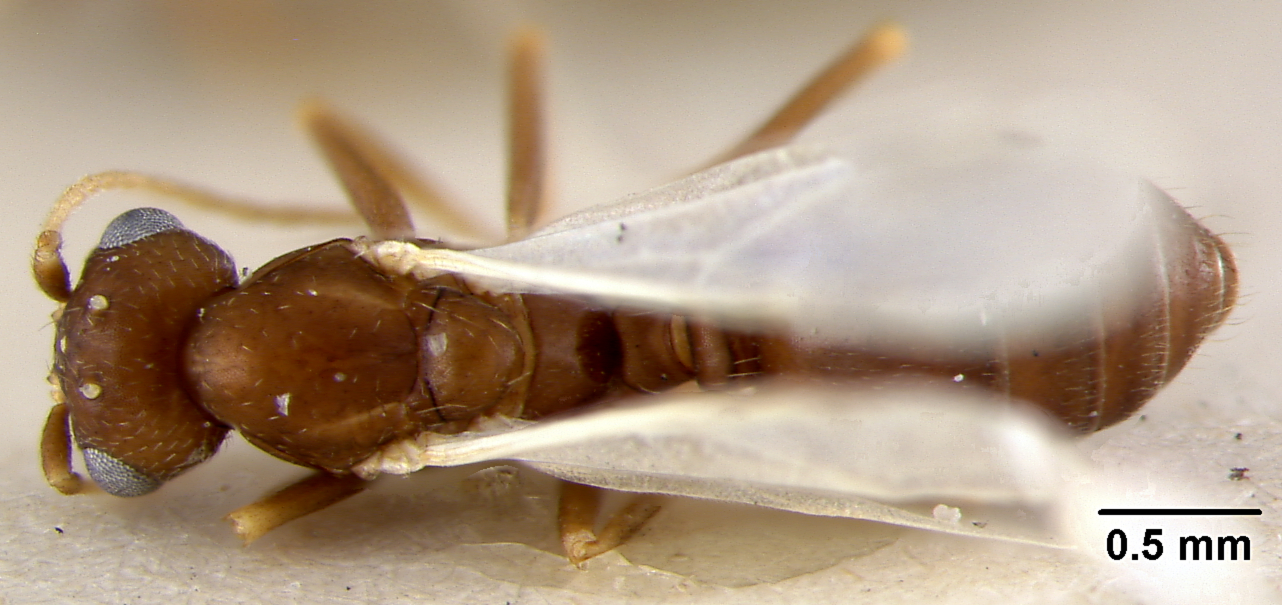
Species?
Wheeleria santschii
